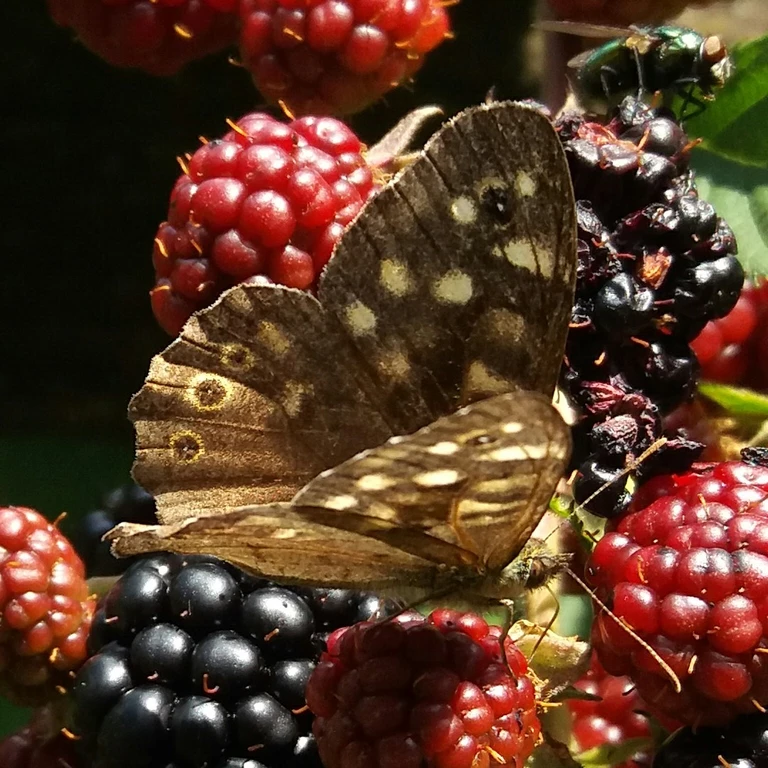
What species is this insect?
Pararge aegeria
